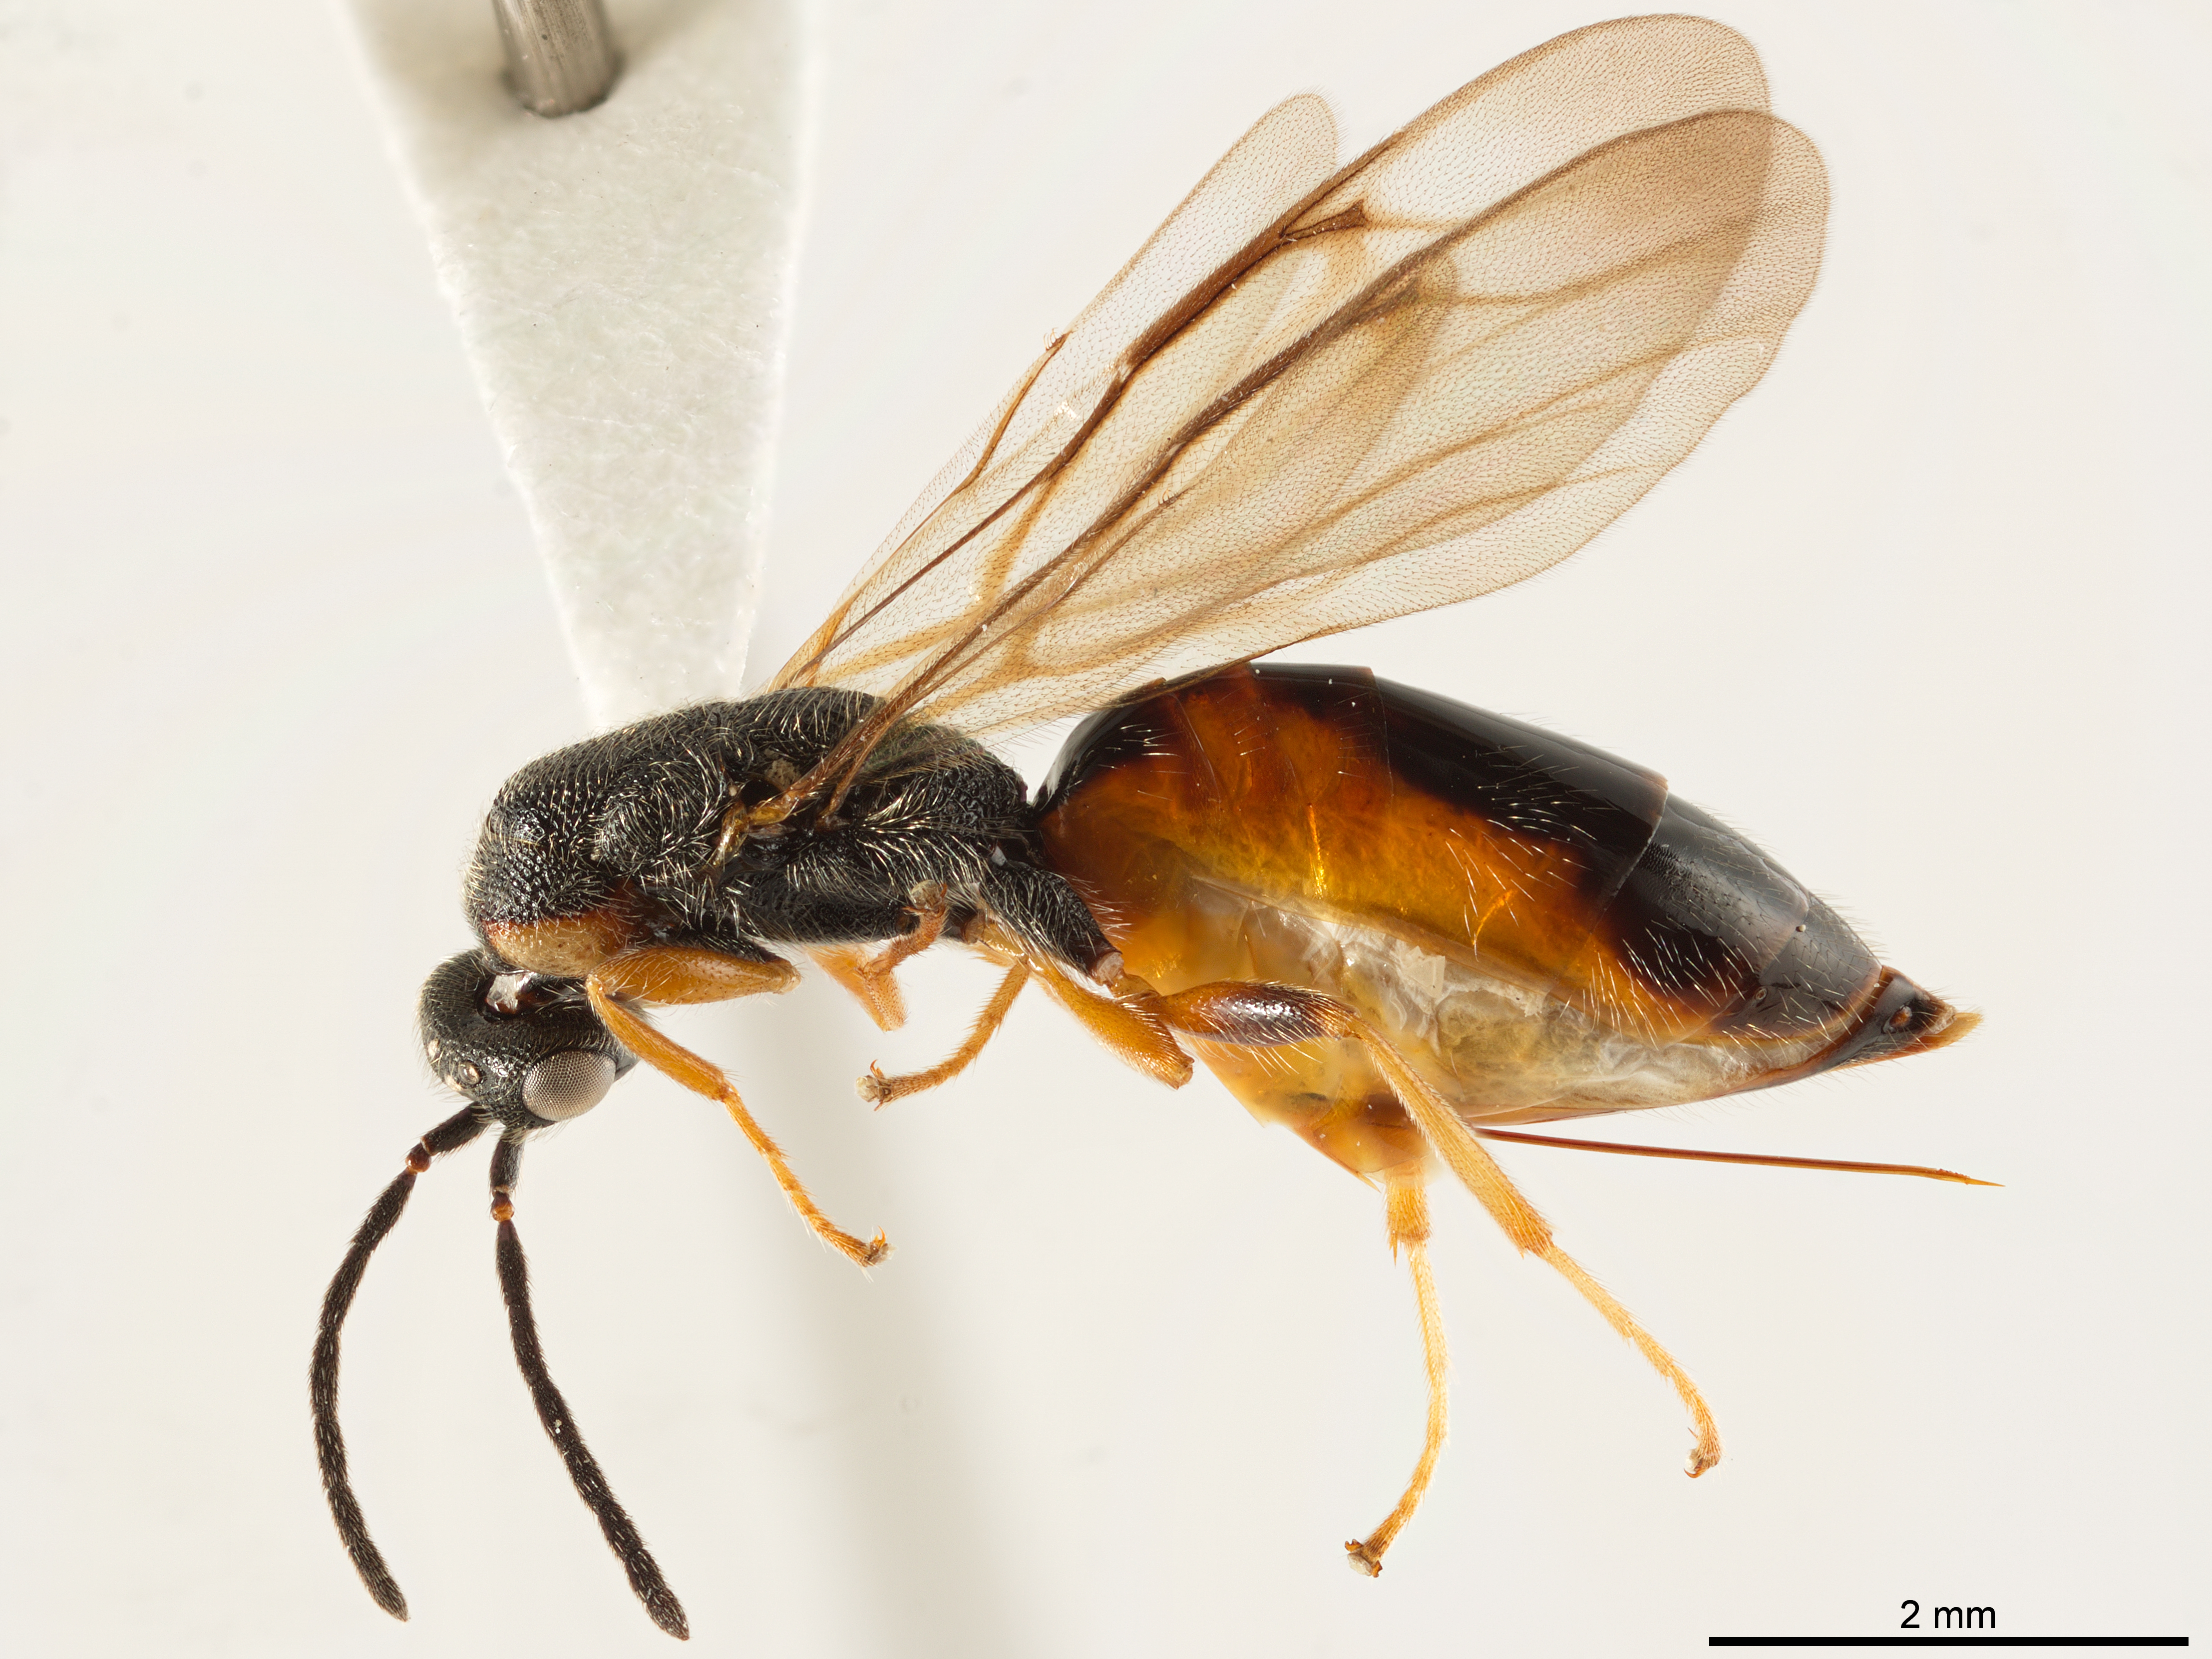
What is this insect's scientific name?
Aiolomorphus rhopaloides
